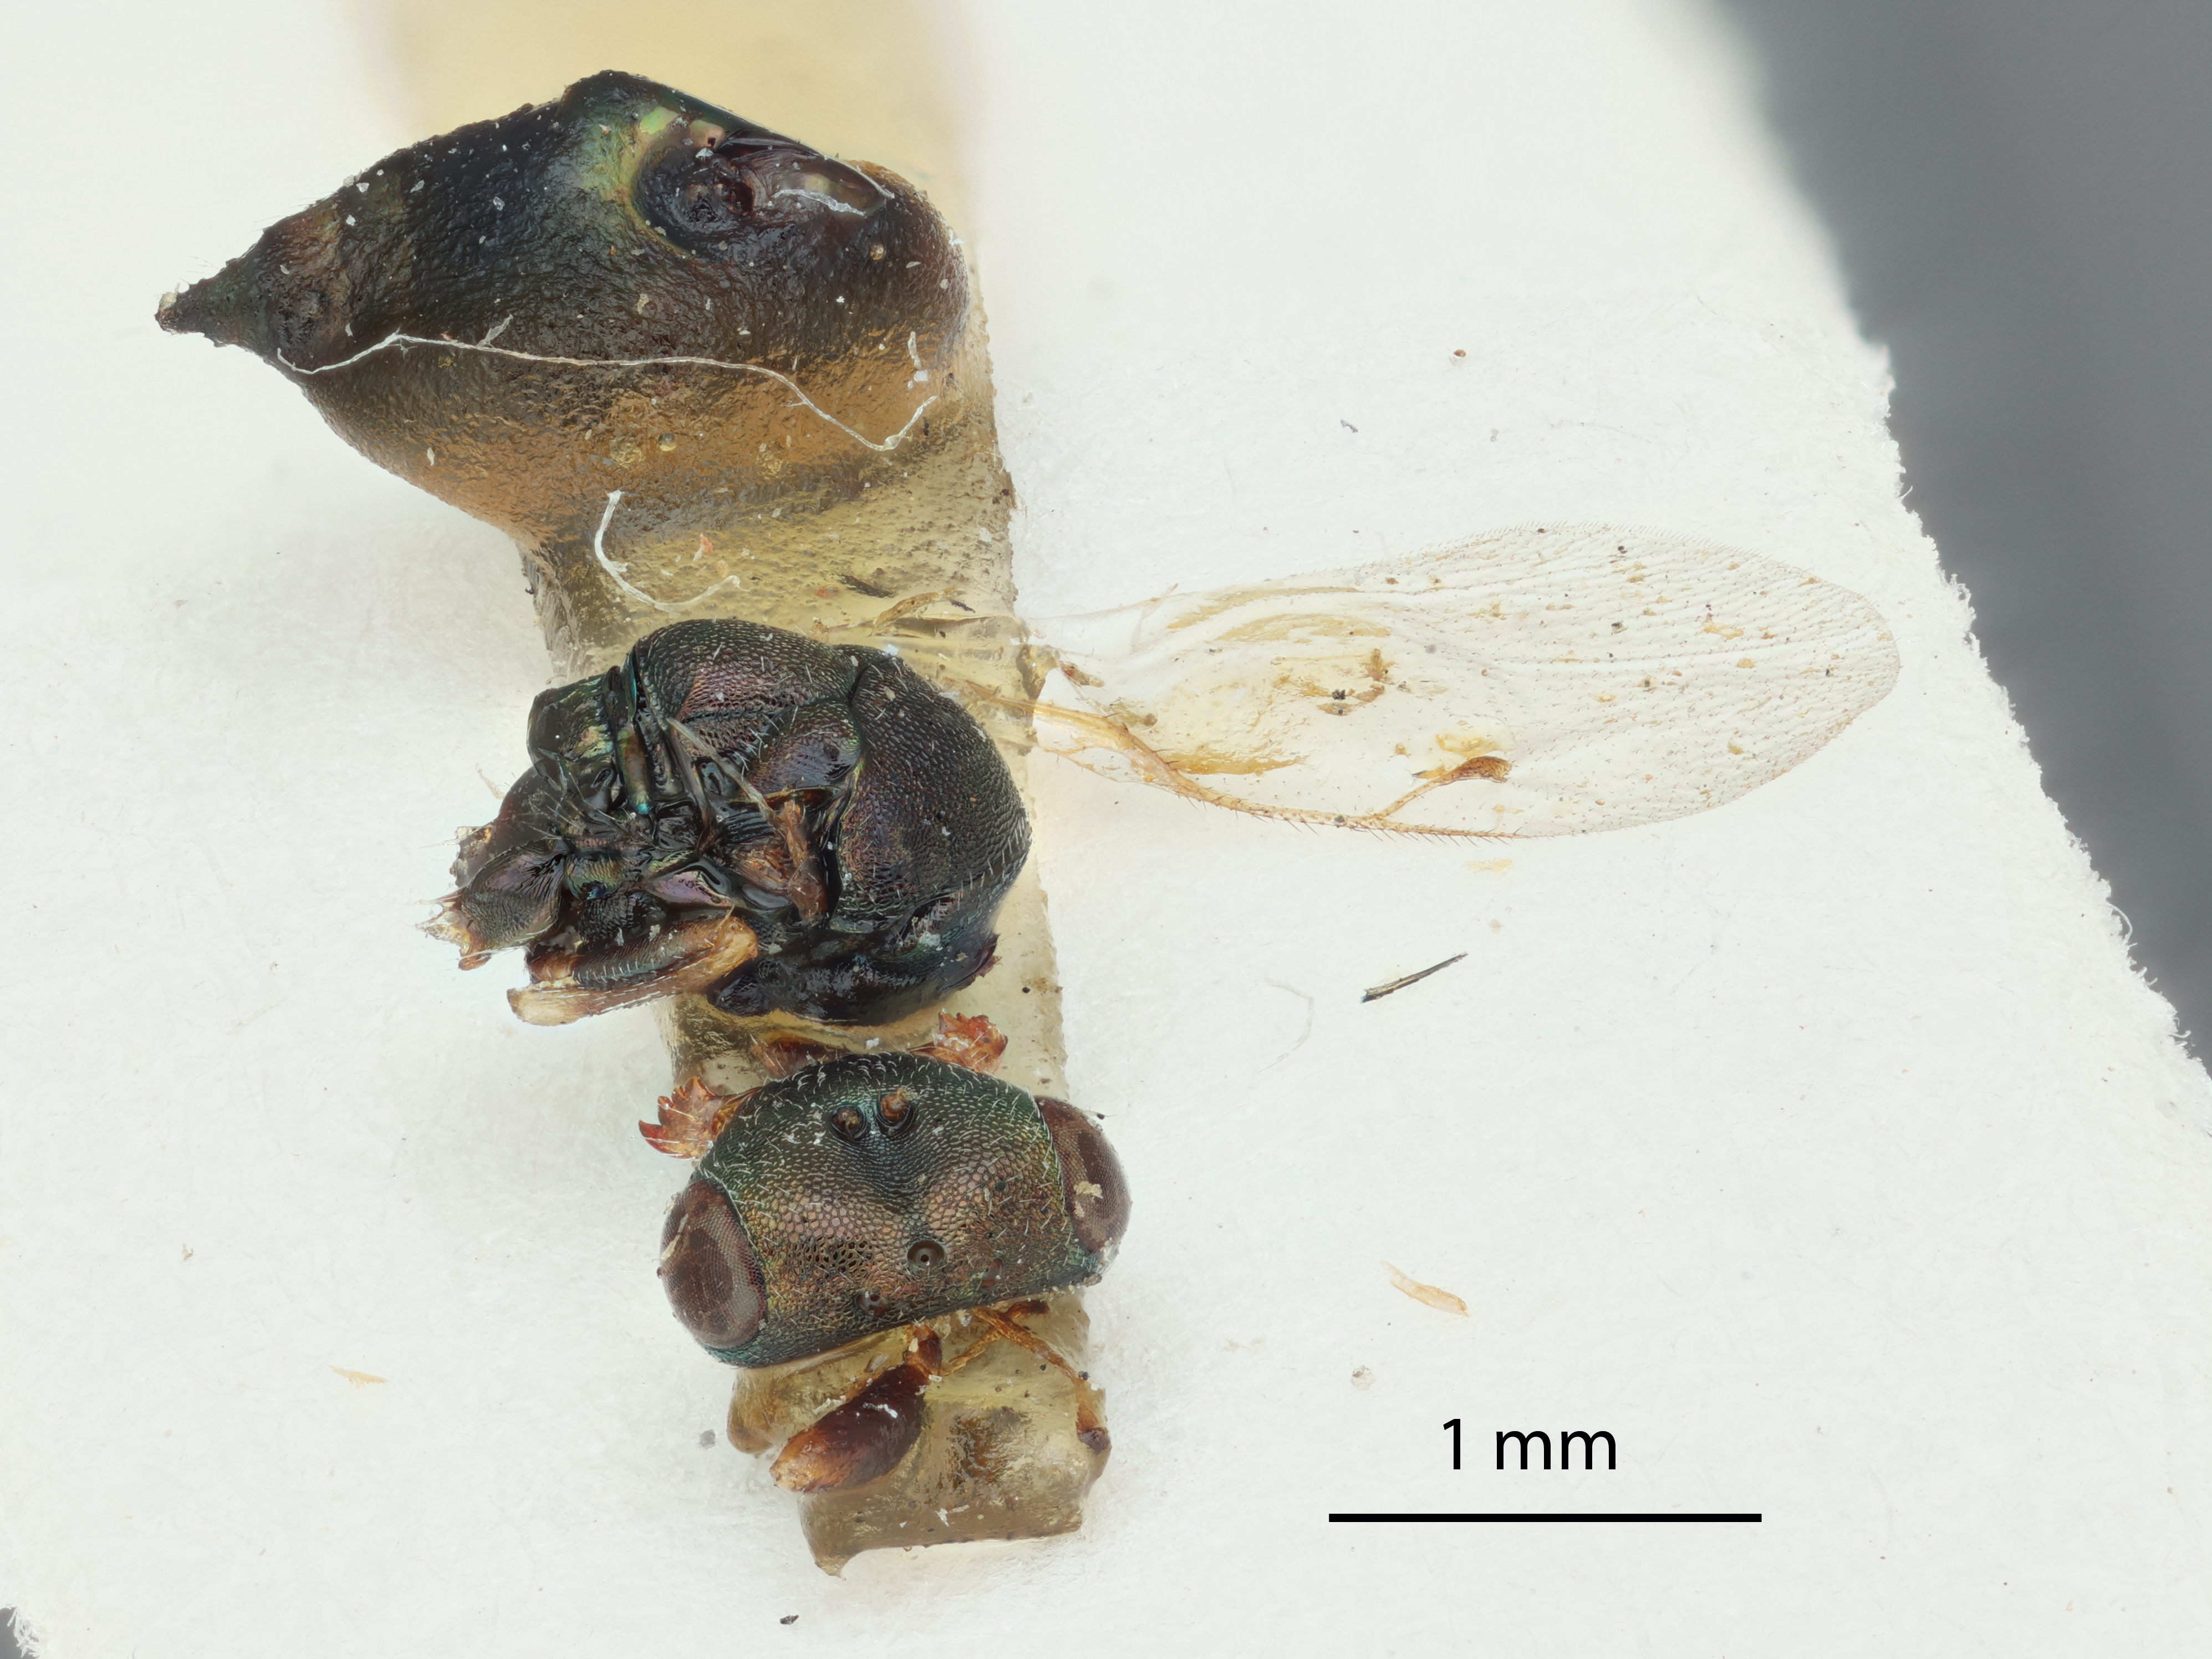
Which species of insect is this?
Paradibrachys guizoti
